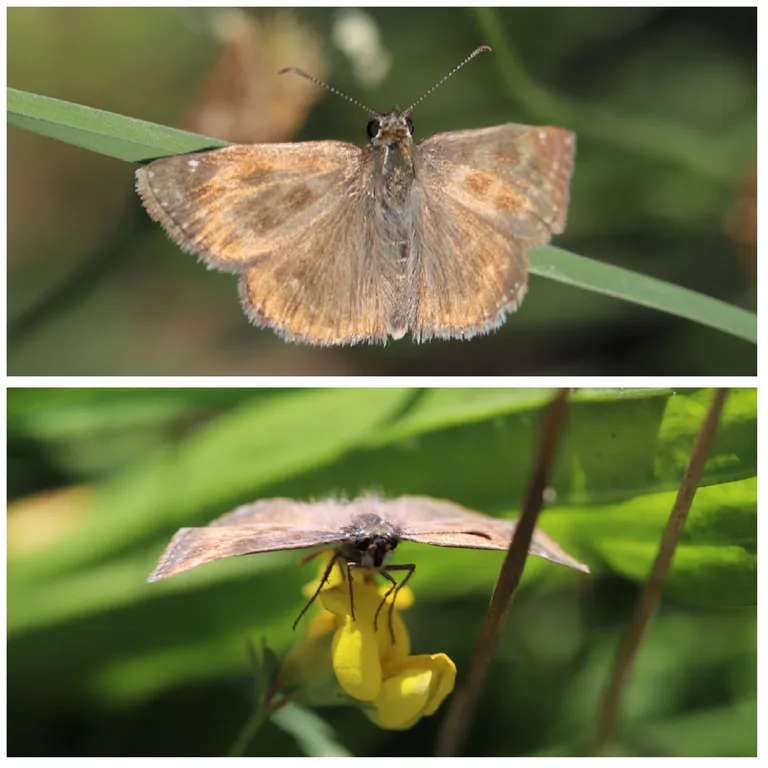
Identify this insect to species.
Erynnis tages
